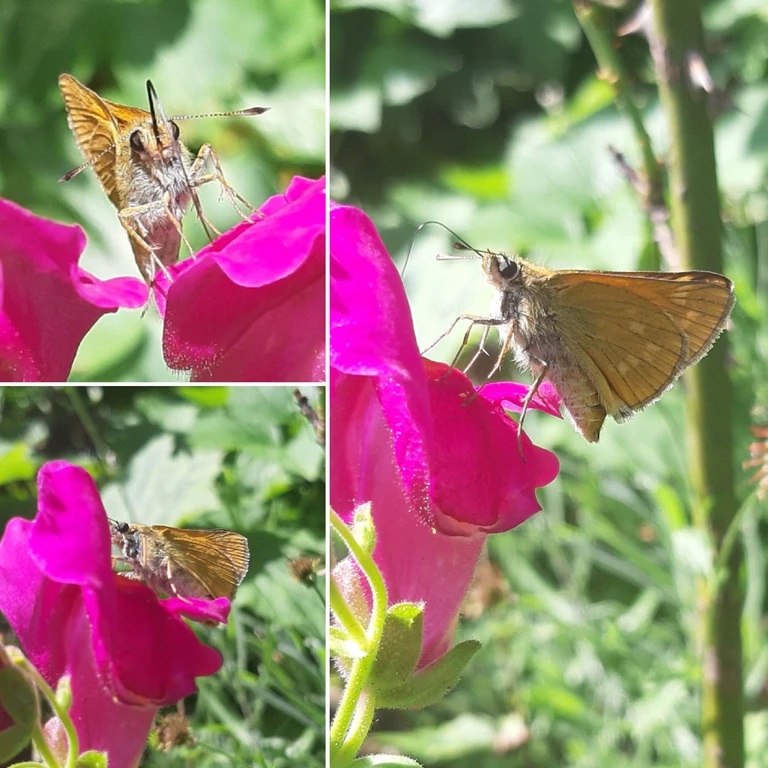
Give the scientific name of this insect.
Ochlodes sylvanus (also Ochlodes venata)
